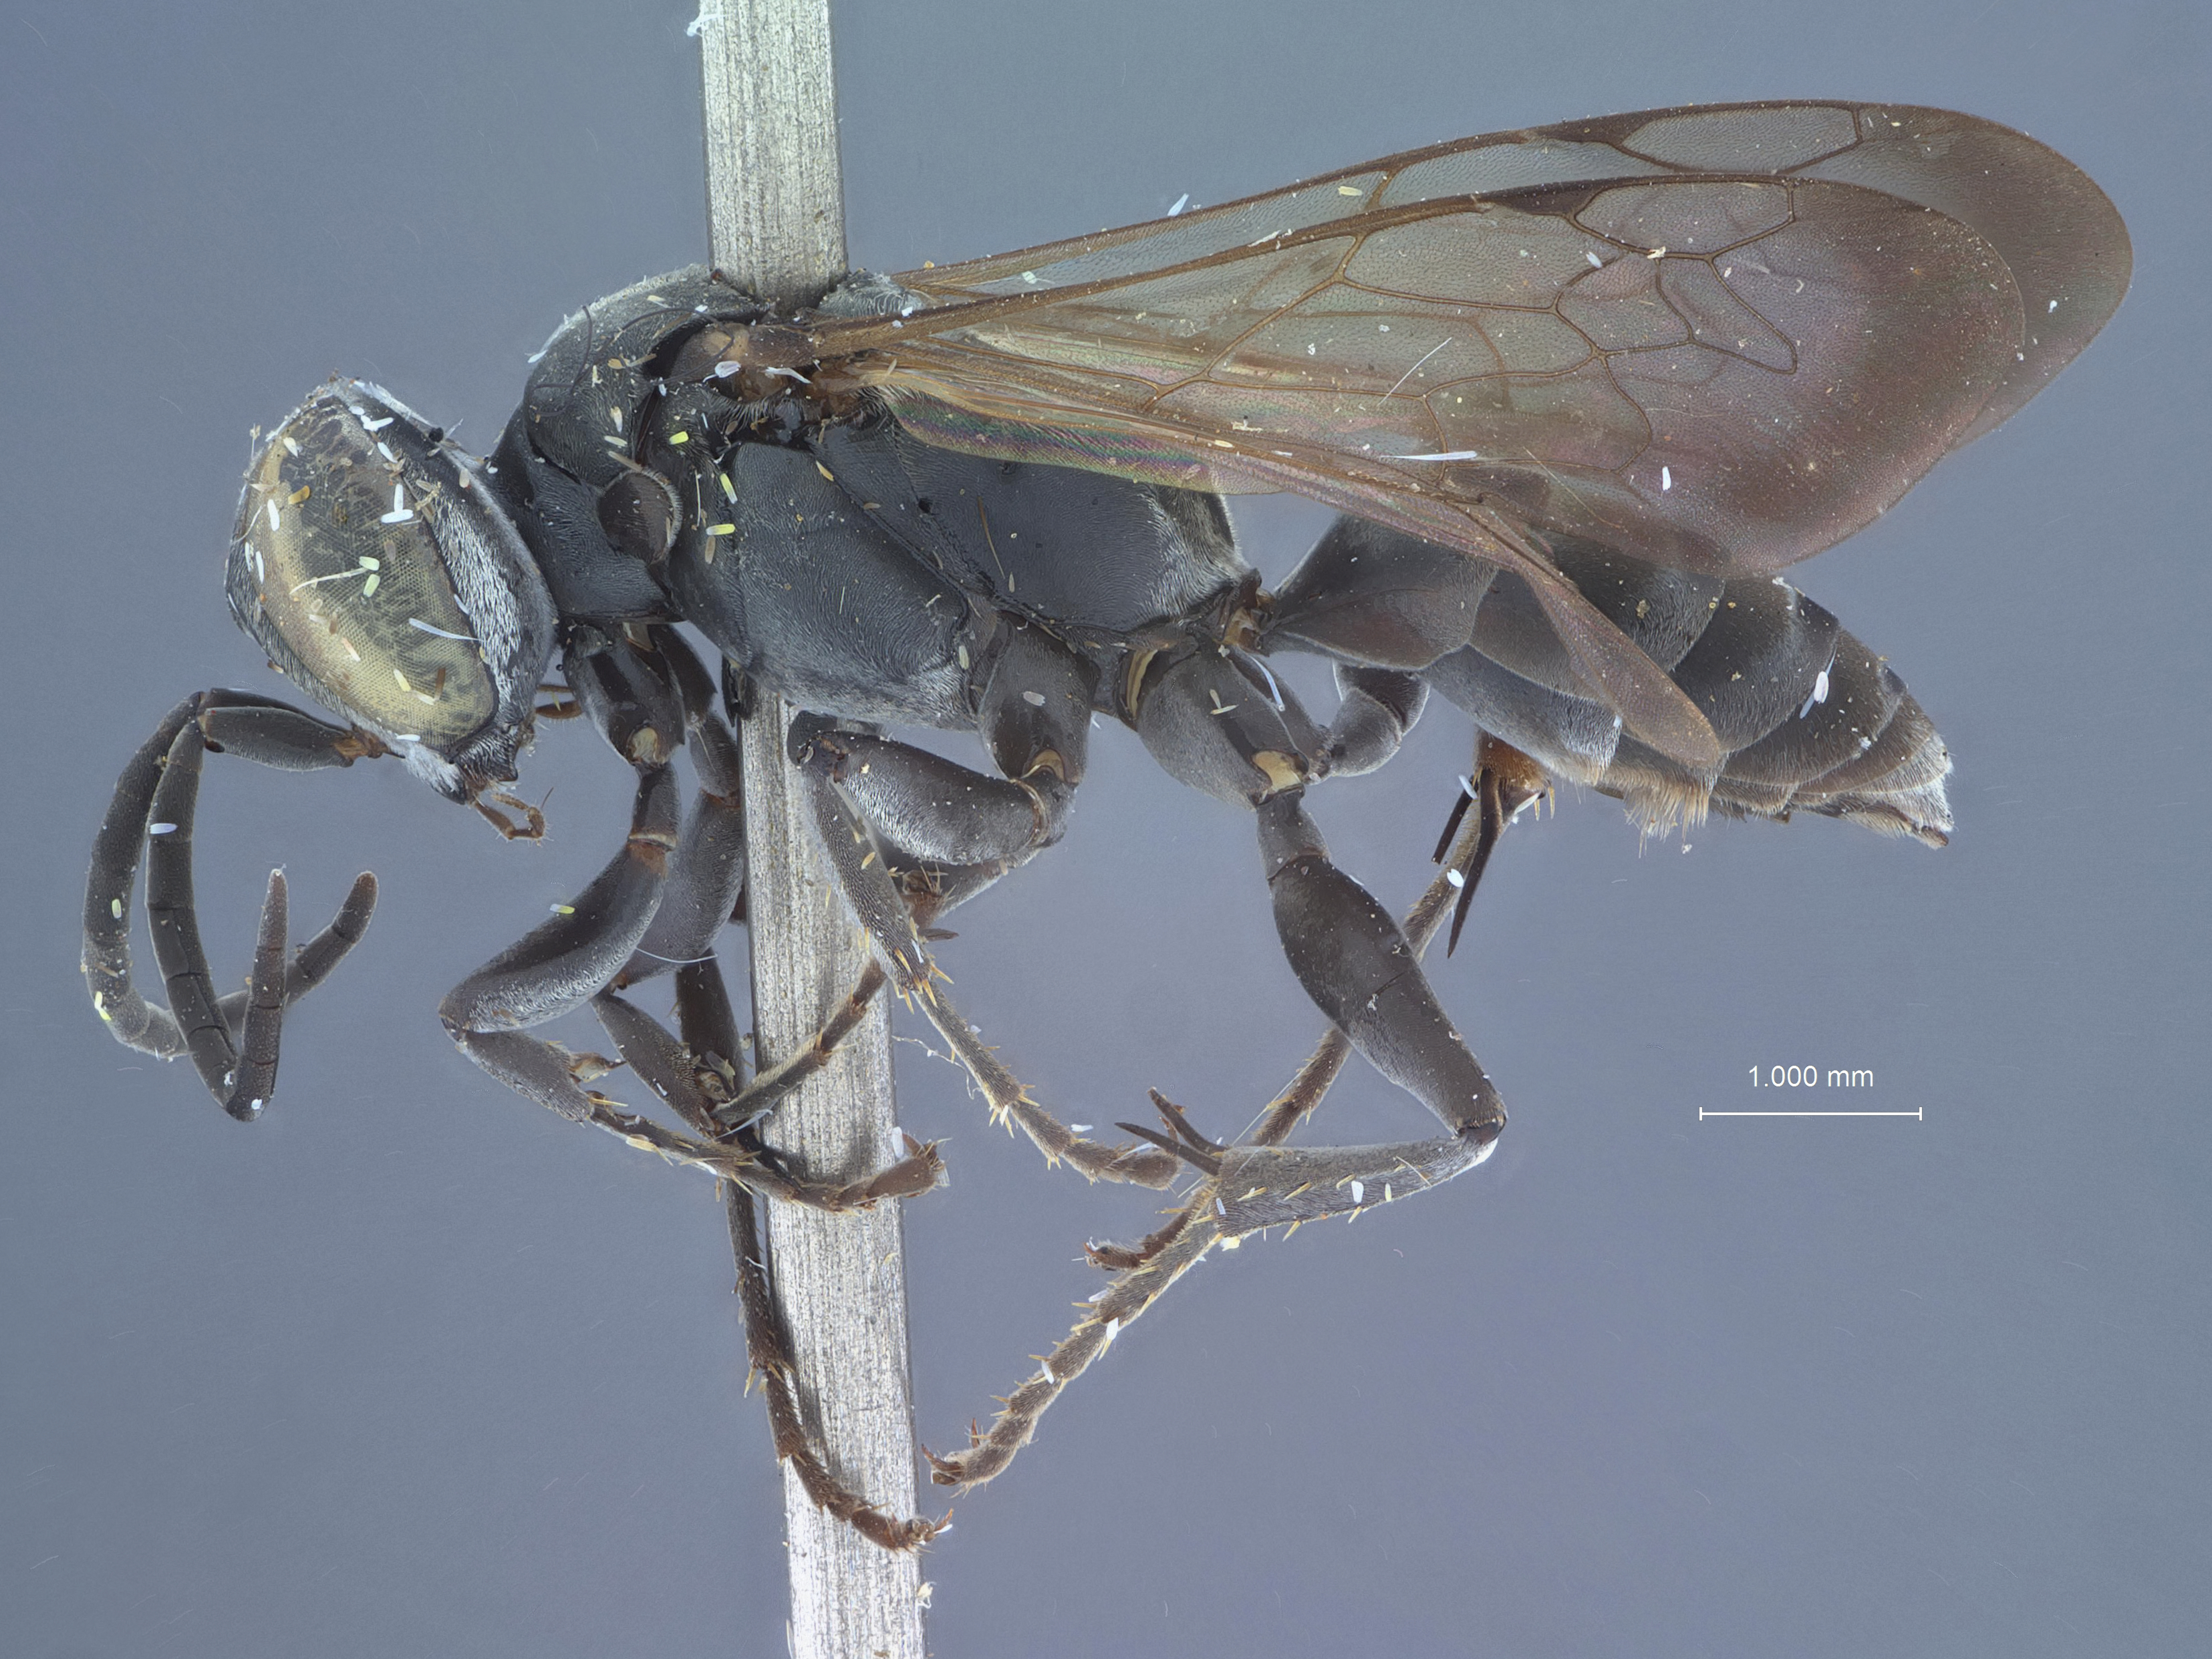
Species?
Notogonidea sternalis
